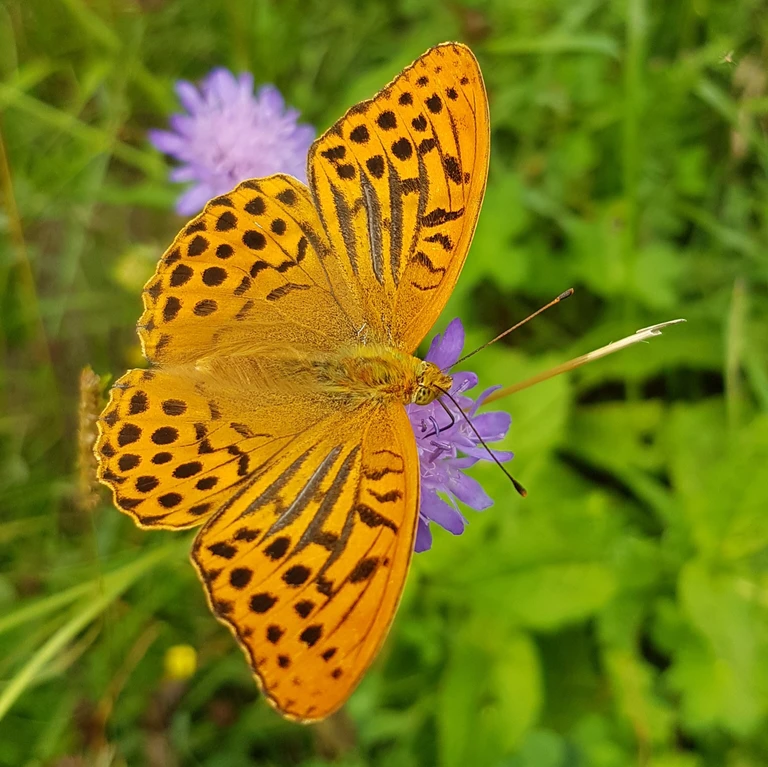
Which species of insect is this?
Argynnis paphia
